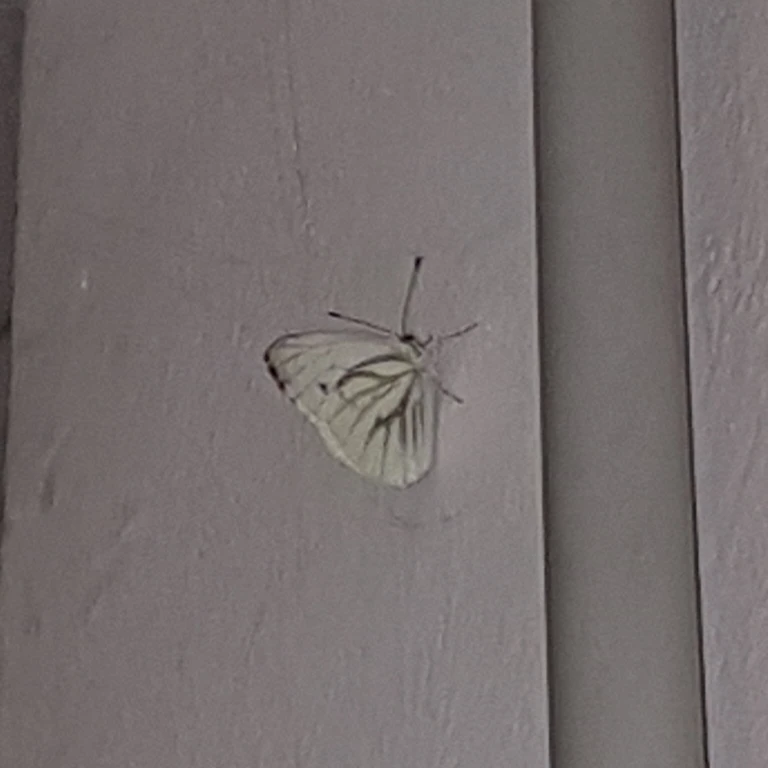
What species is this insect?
Pieris napi
